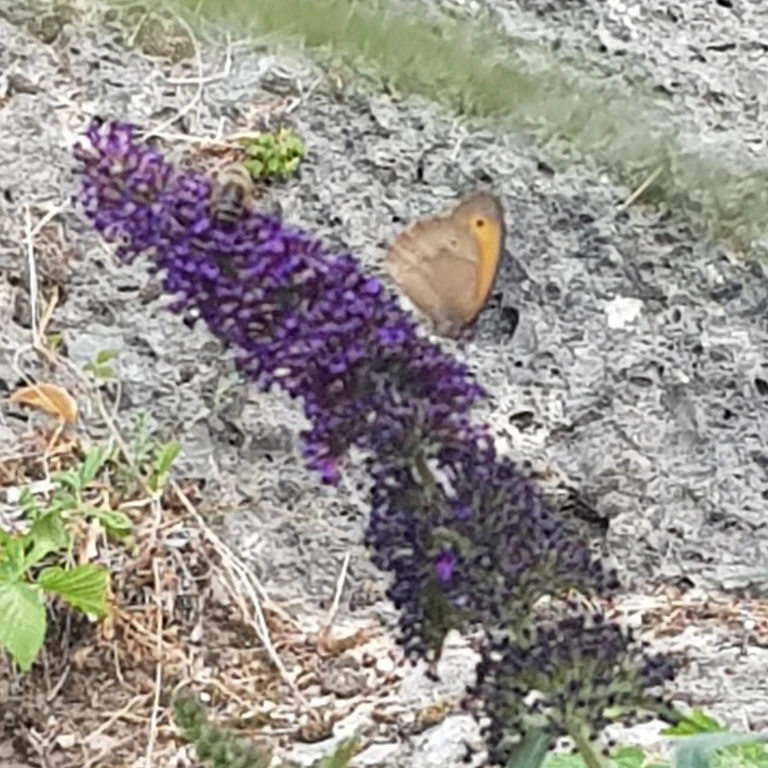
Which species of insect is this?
Maniola jurtina
